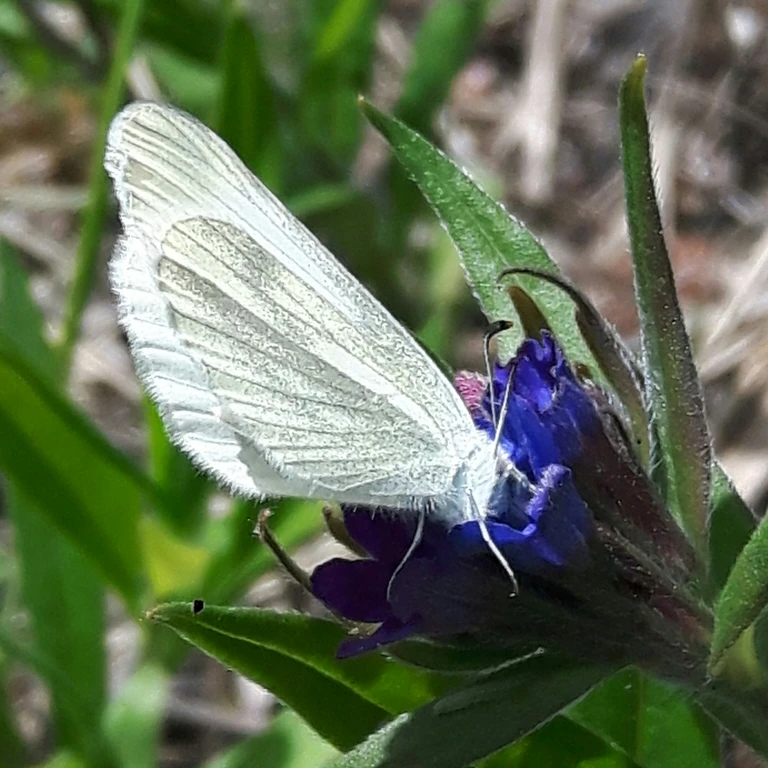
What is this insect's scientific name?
Leptidea sinapis/juvernica
